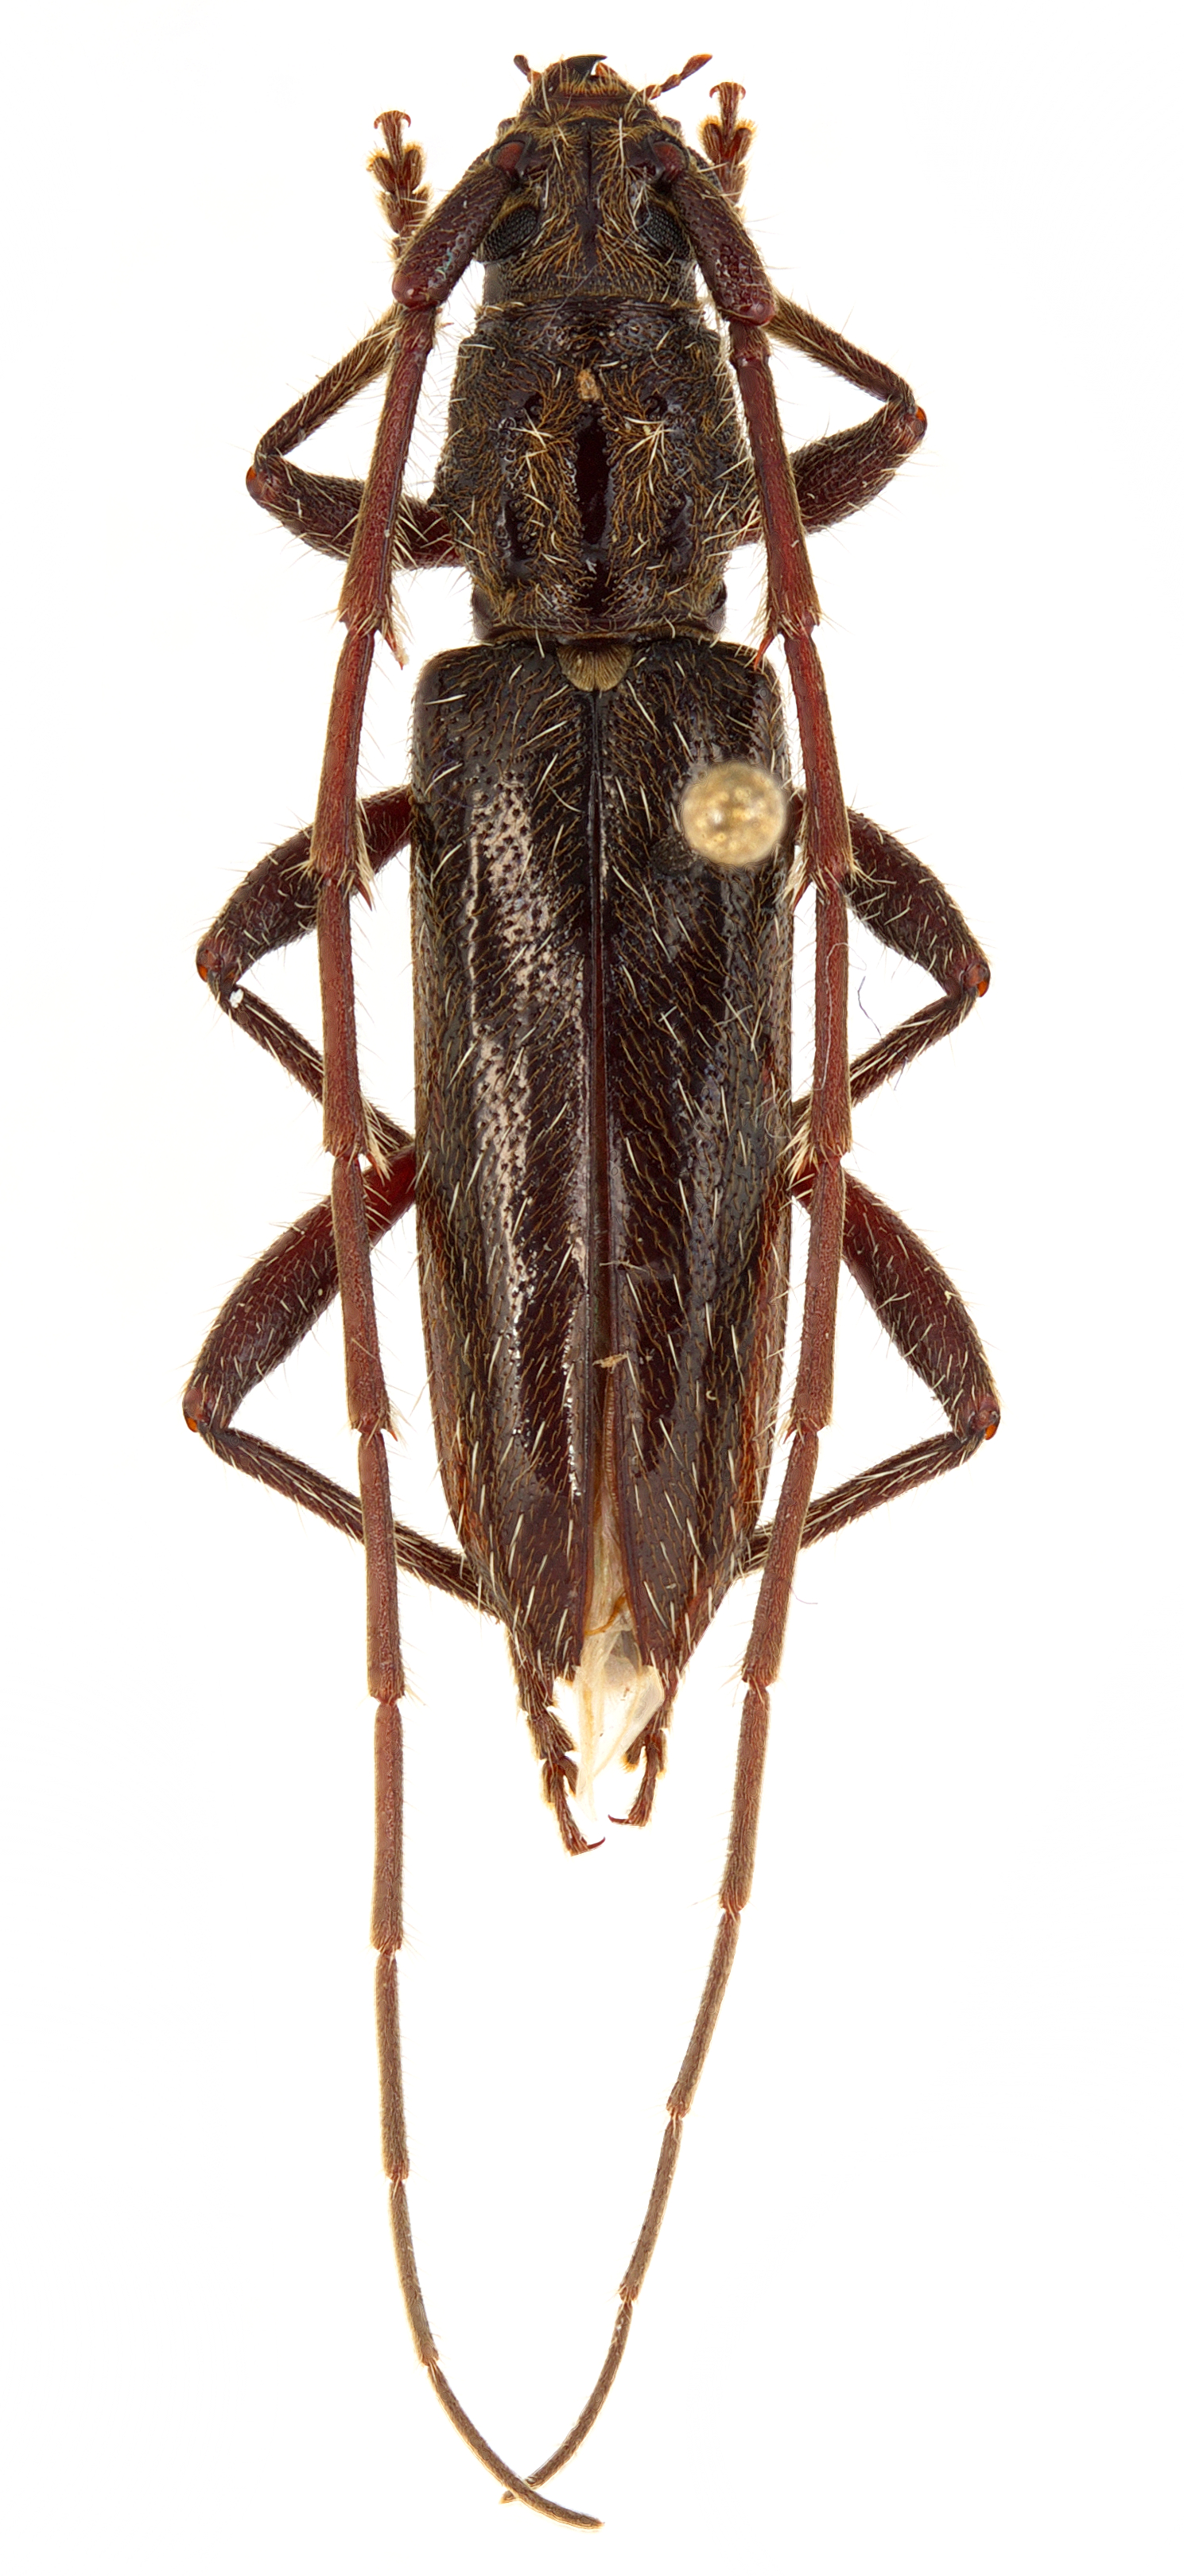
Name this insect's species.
Pseudoperiboeum subarmatum
